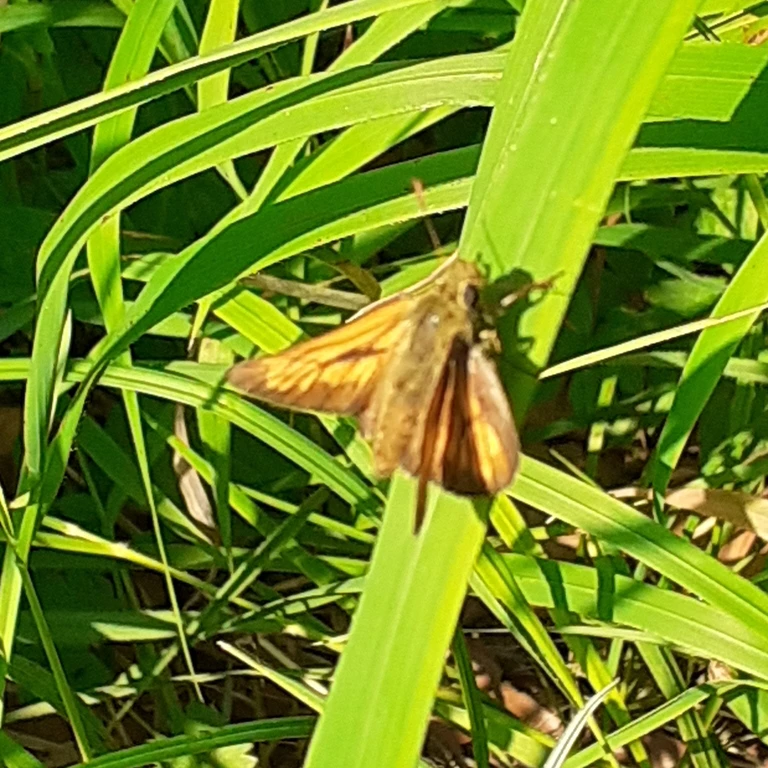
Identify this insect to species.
Ochlodes sylvanus (also Ochlodes venata)
